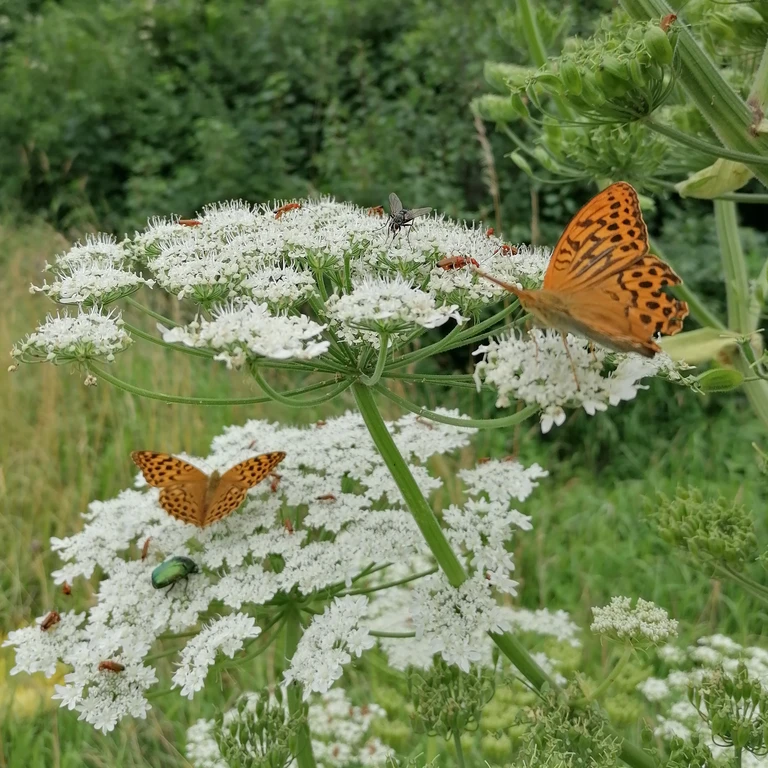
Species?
Argynnis paphia
